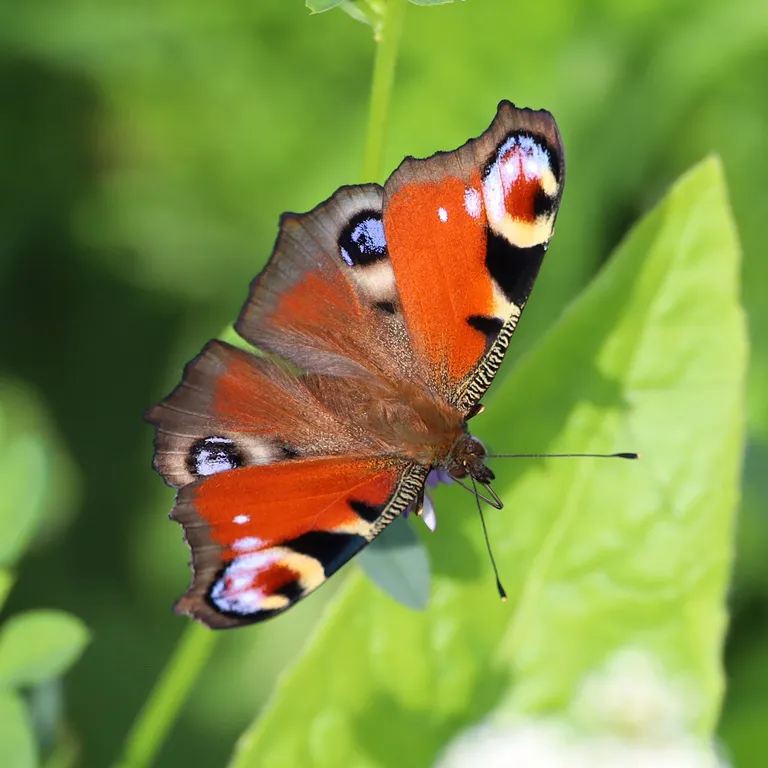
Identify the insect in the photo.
Aglais io
